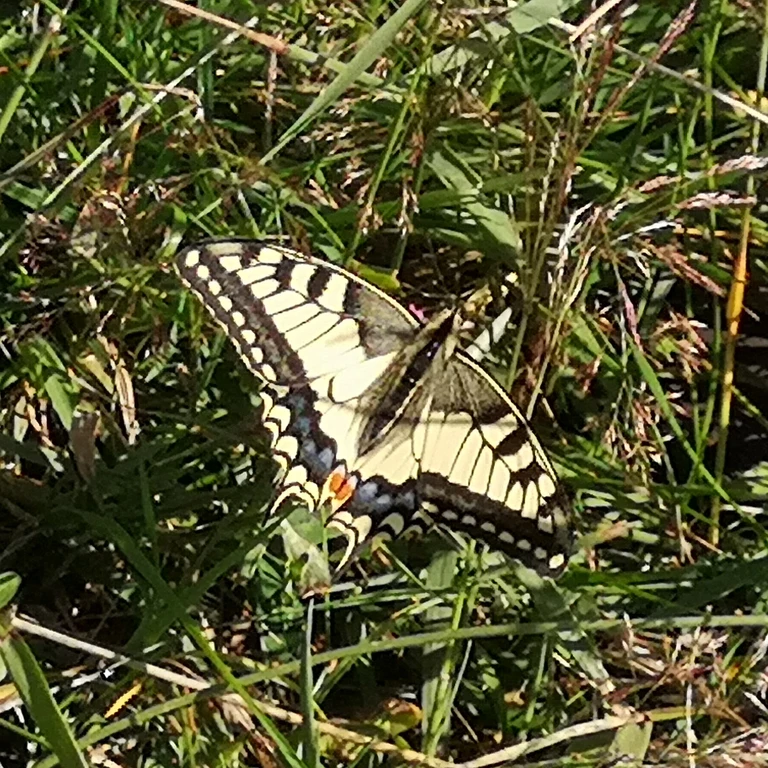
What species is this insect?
Papilio machaon
